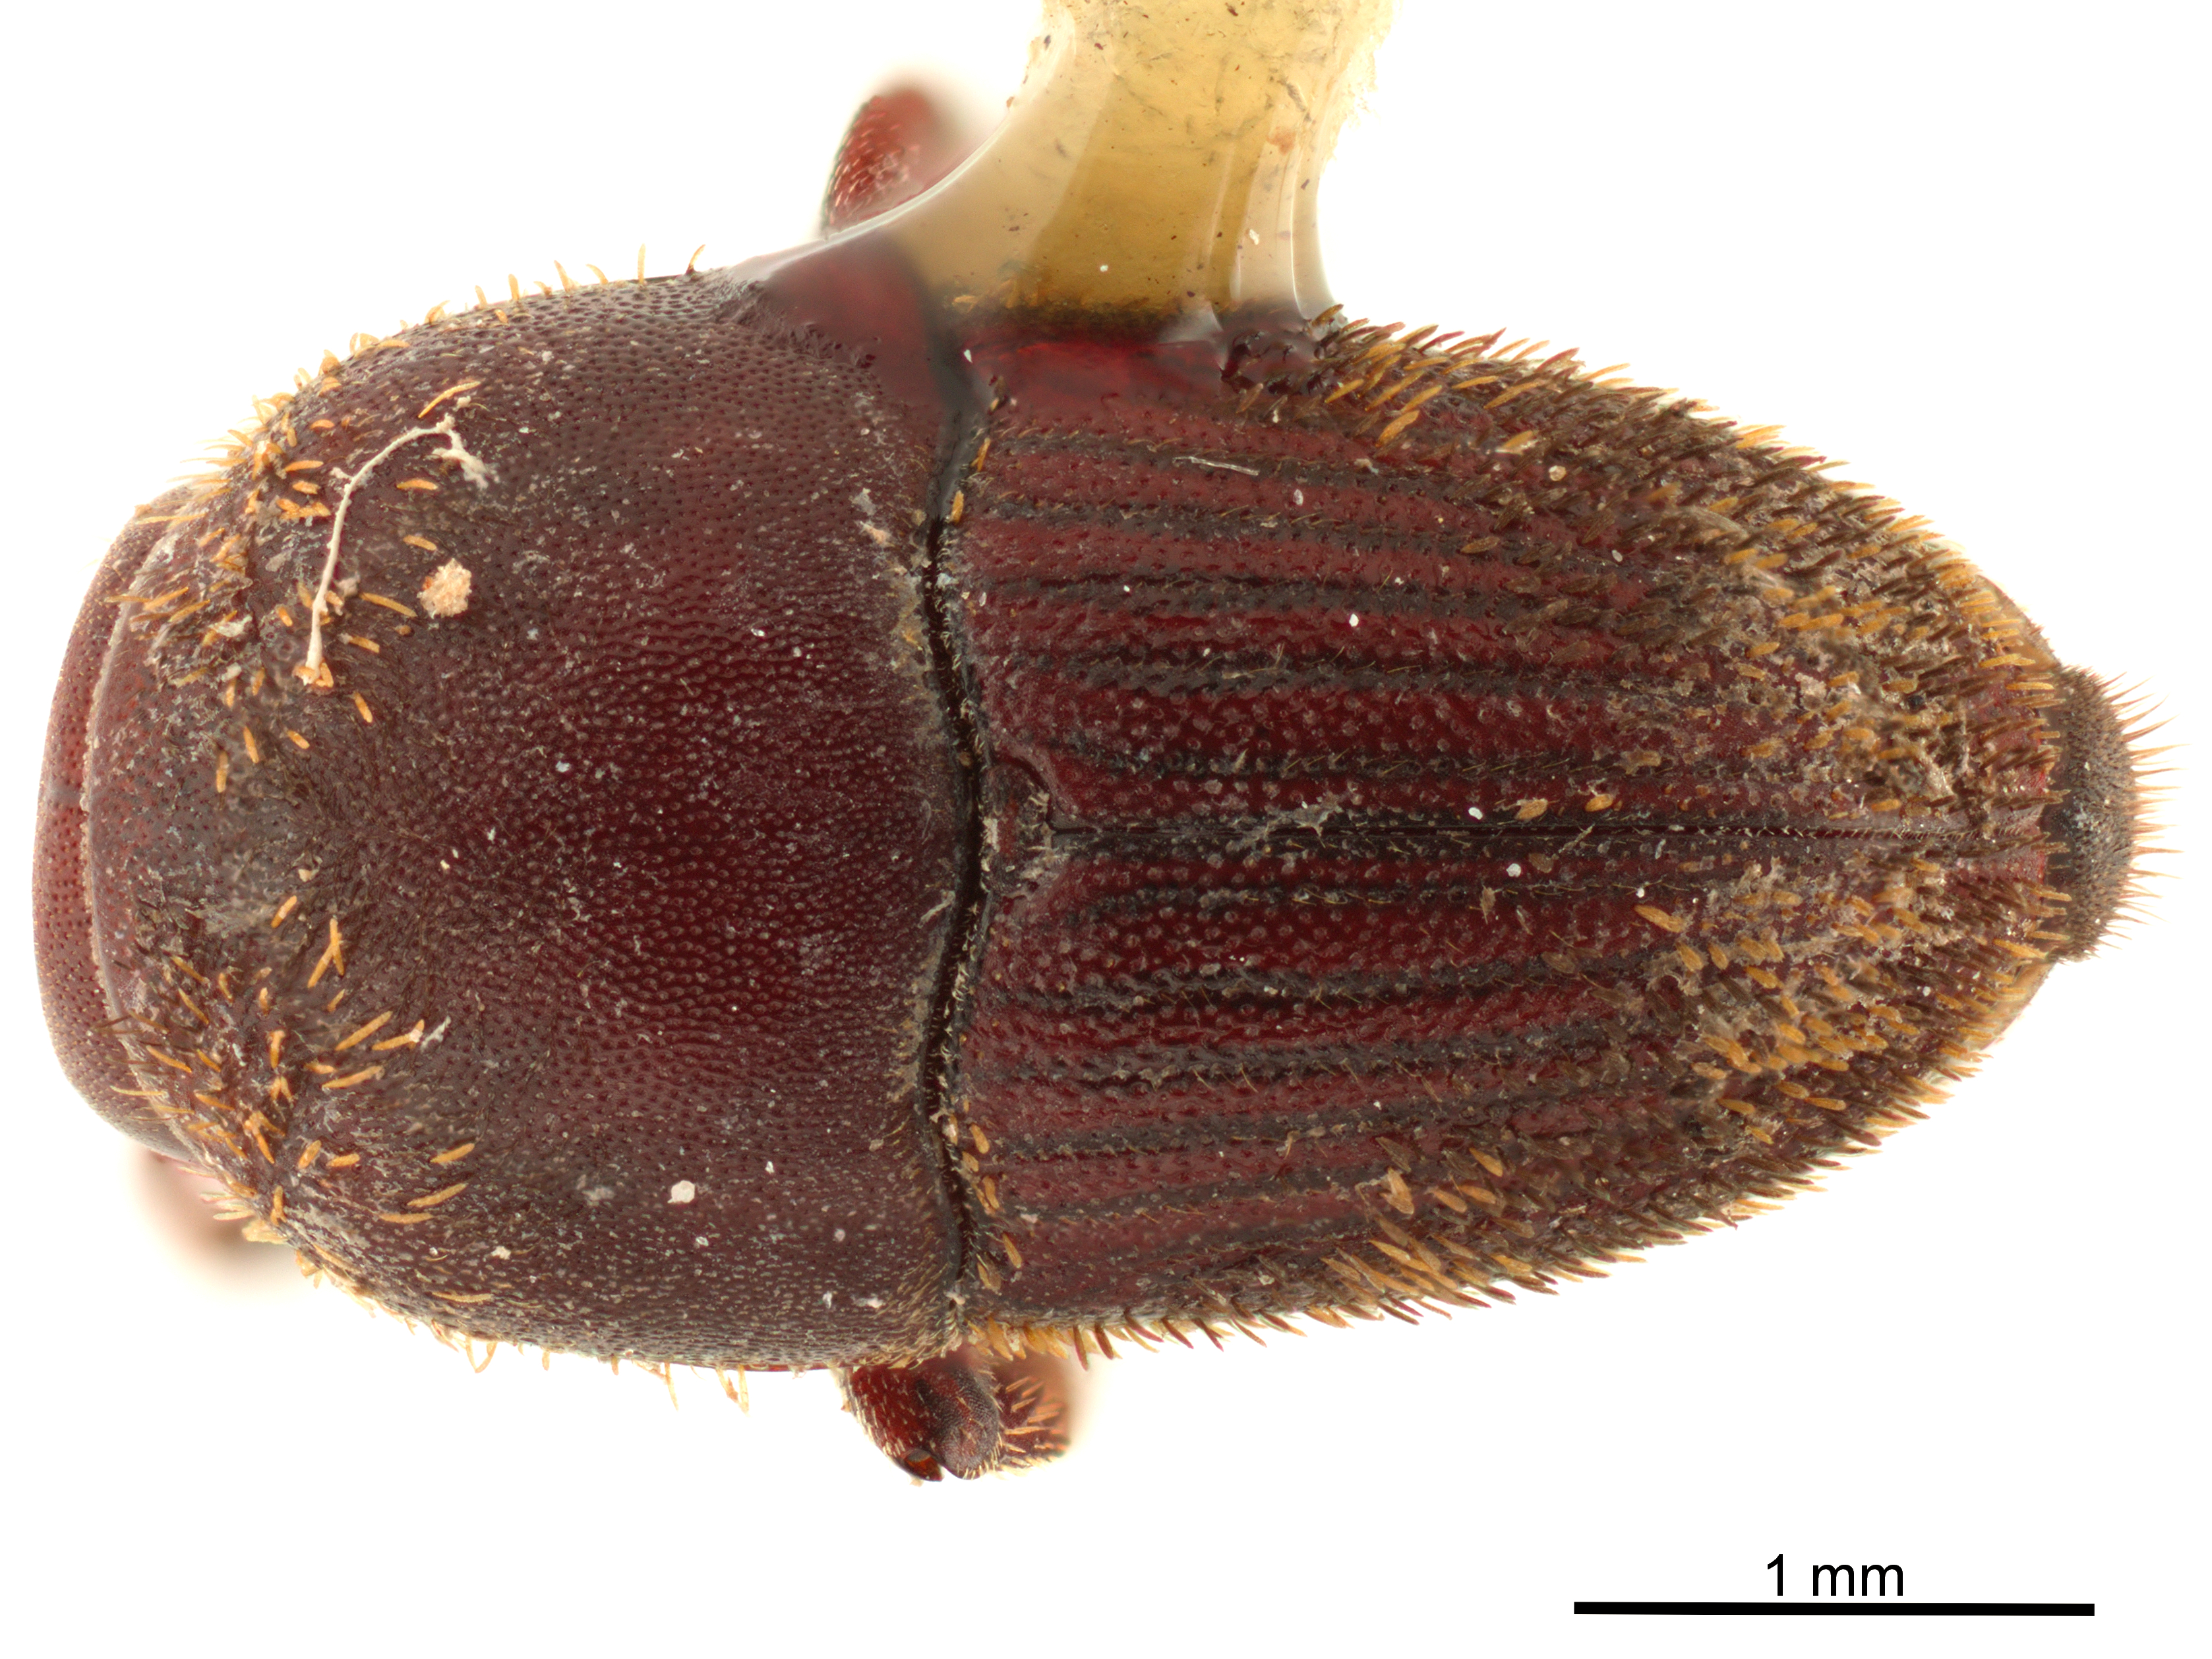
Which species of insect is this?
Camptocerus auricomus
